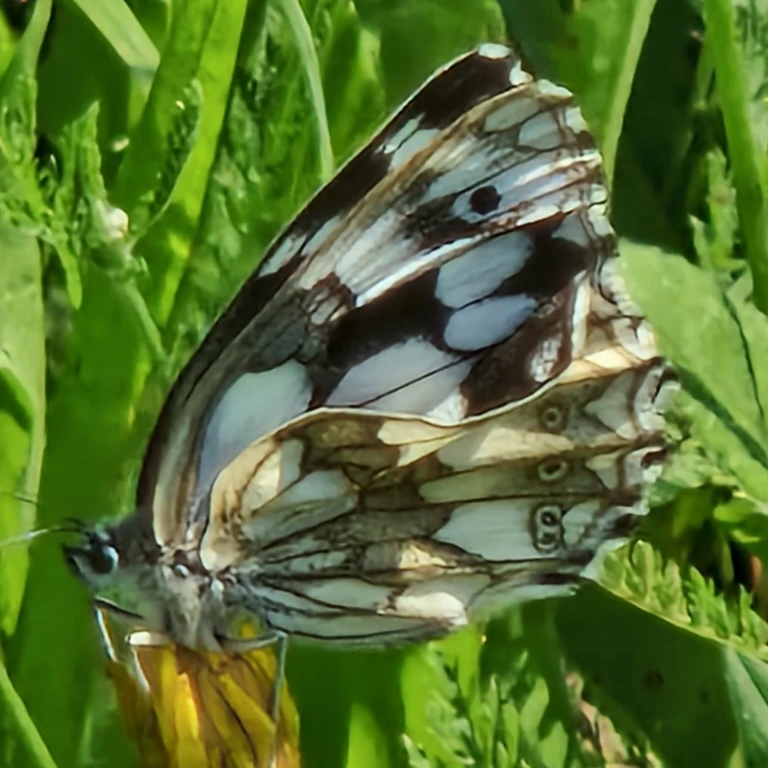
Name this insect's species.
Melanargia galathea
